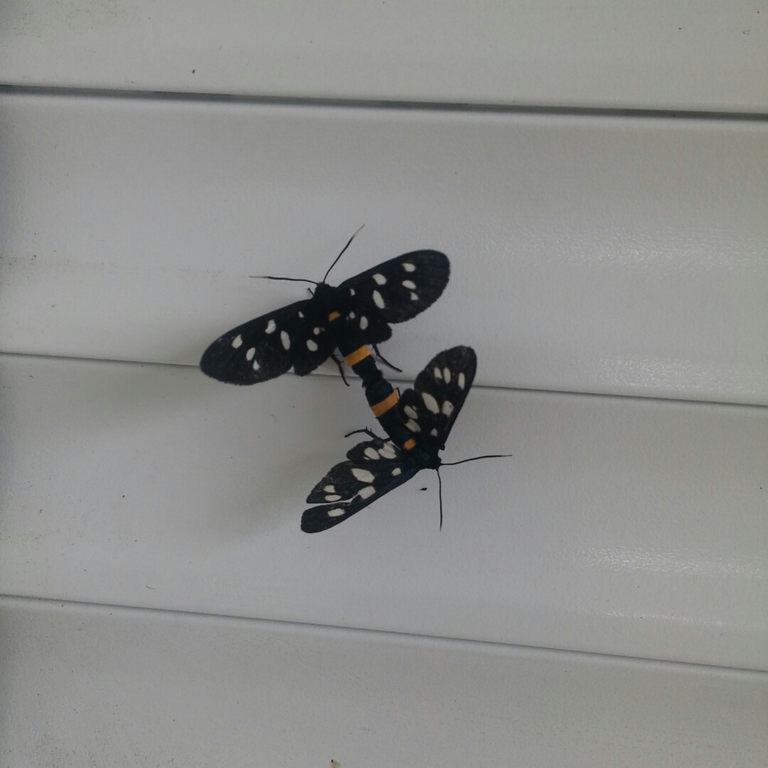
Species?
Amata phegea
